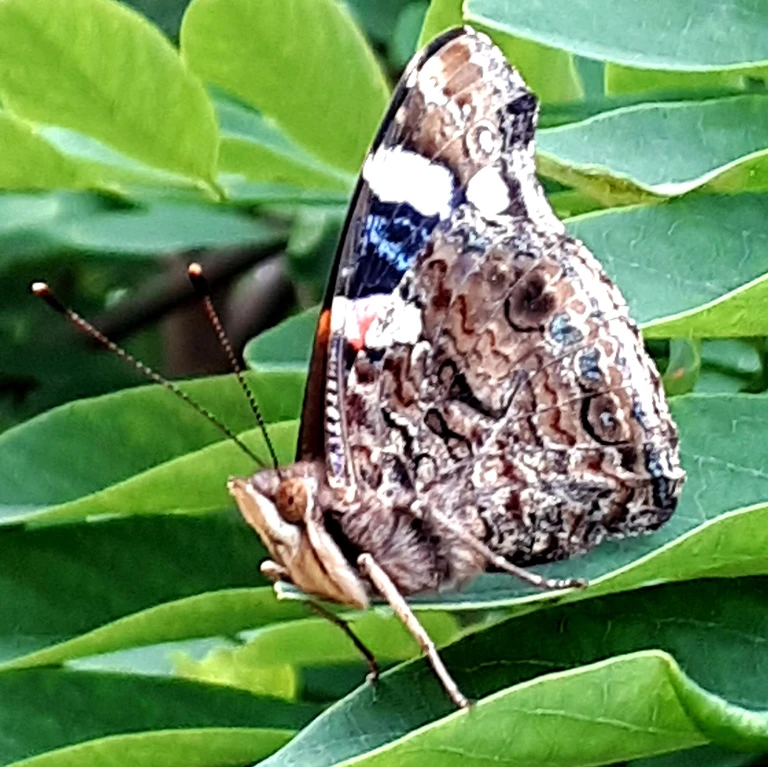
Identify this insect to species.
Vanessa atalanta
